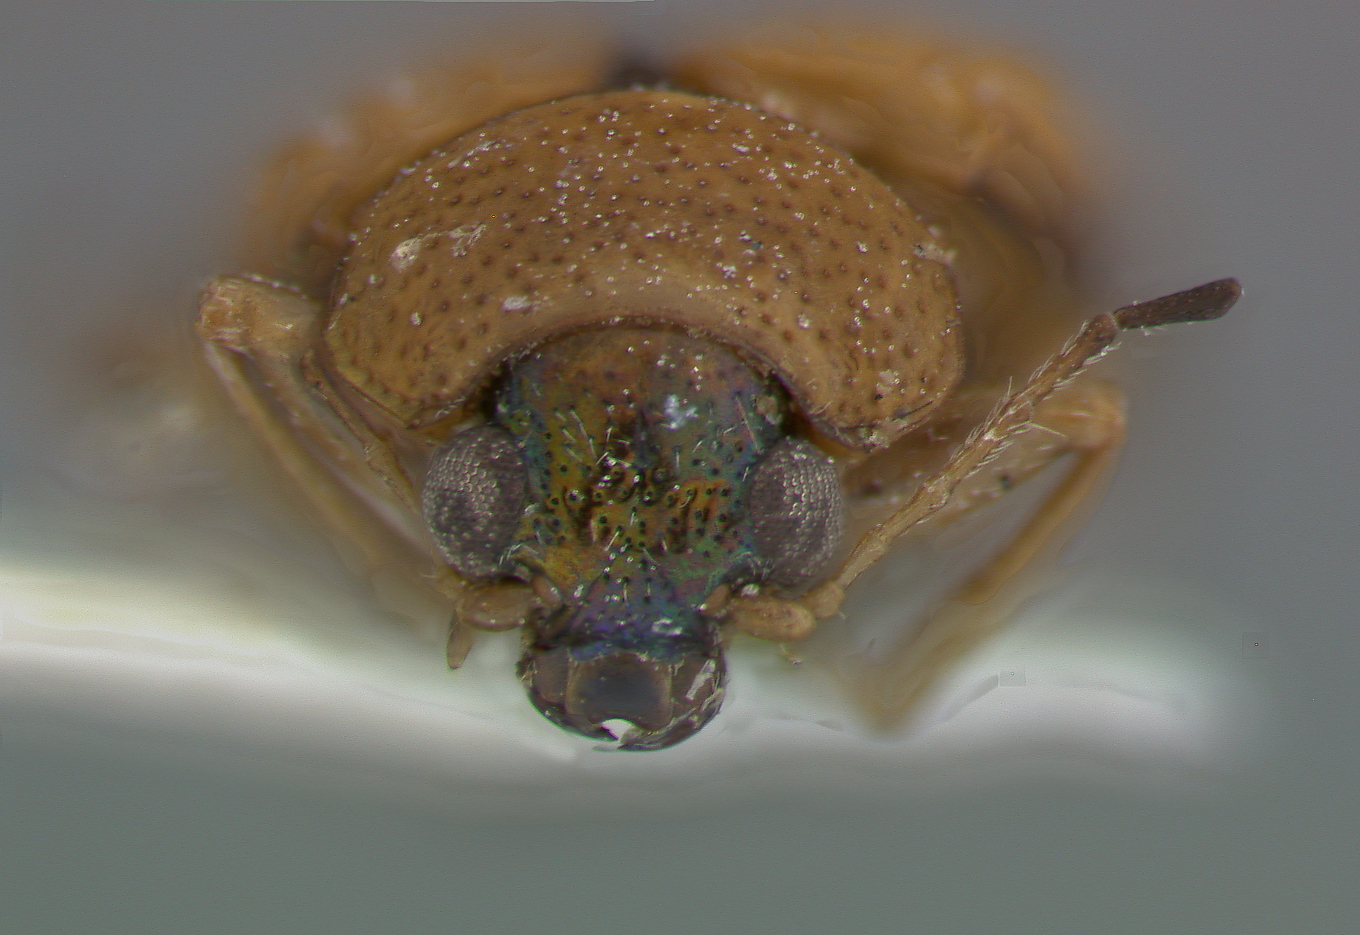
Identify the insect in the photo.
Colaspis viridiceps
